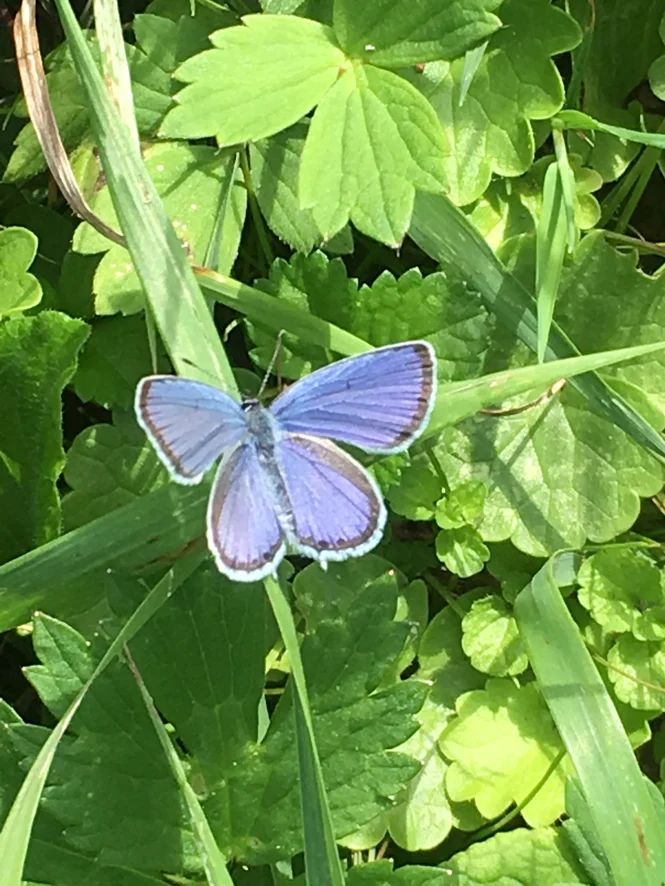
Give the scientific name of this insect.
Cupido argiades (also Elkalyce argiades)
